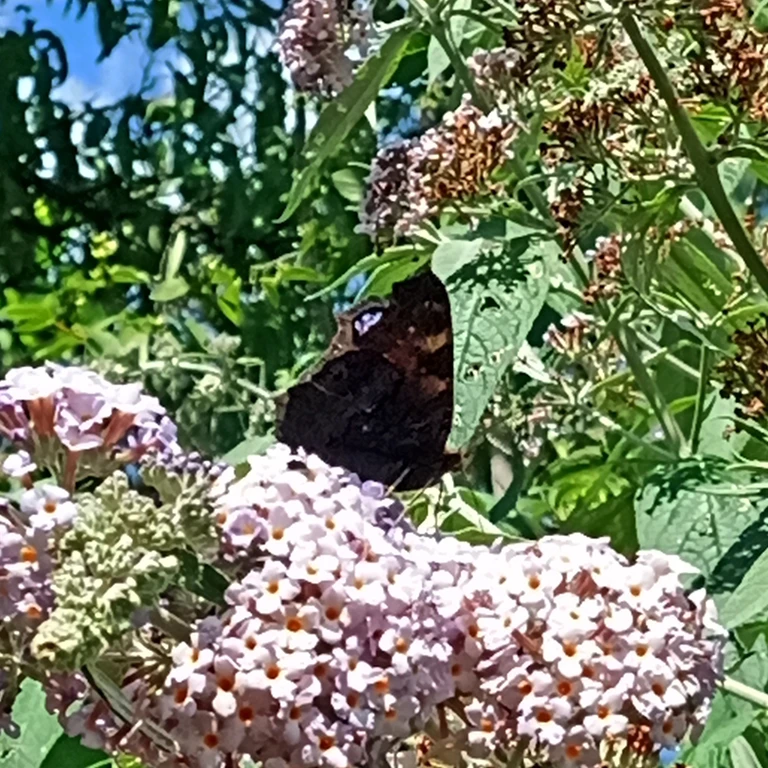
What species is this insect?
Aglais io
